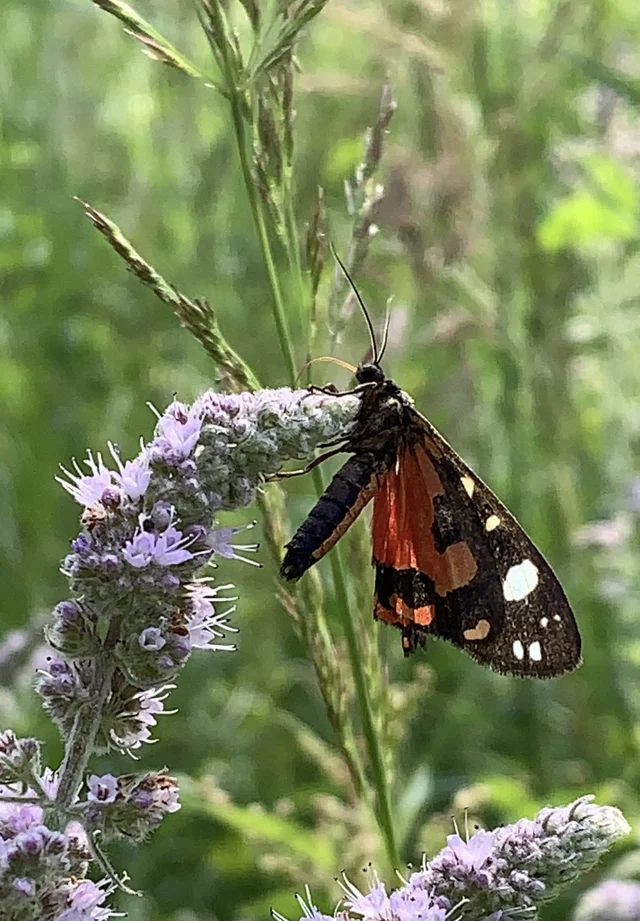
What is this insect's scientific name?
Callimorpha dominula
